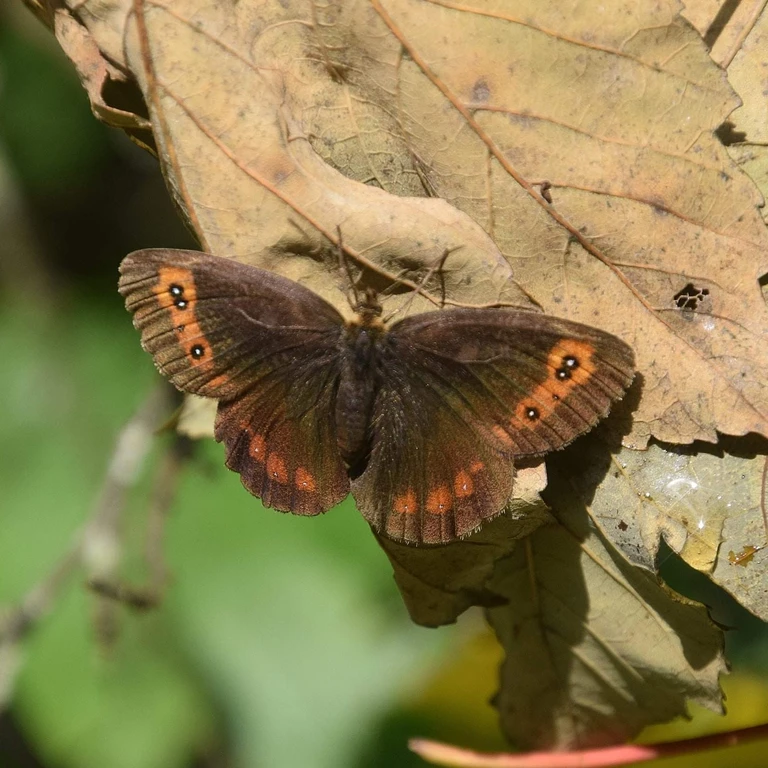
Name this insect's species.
Erebia aethiops
